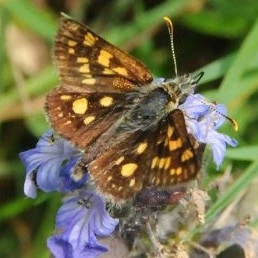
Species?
Carterocephalus palaemon
